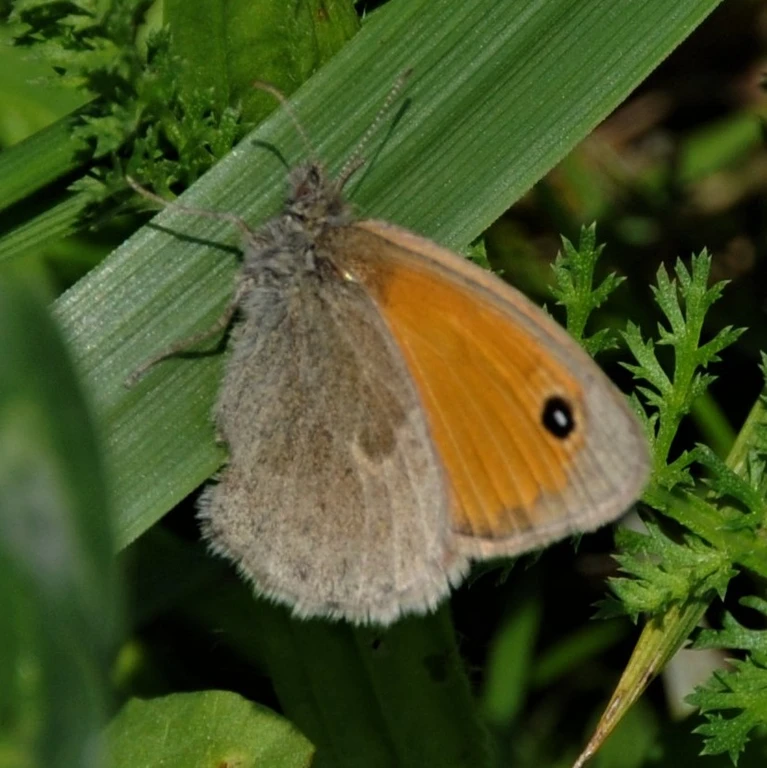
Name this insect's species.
Coenonympha pamphilus
